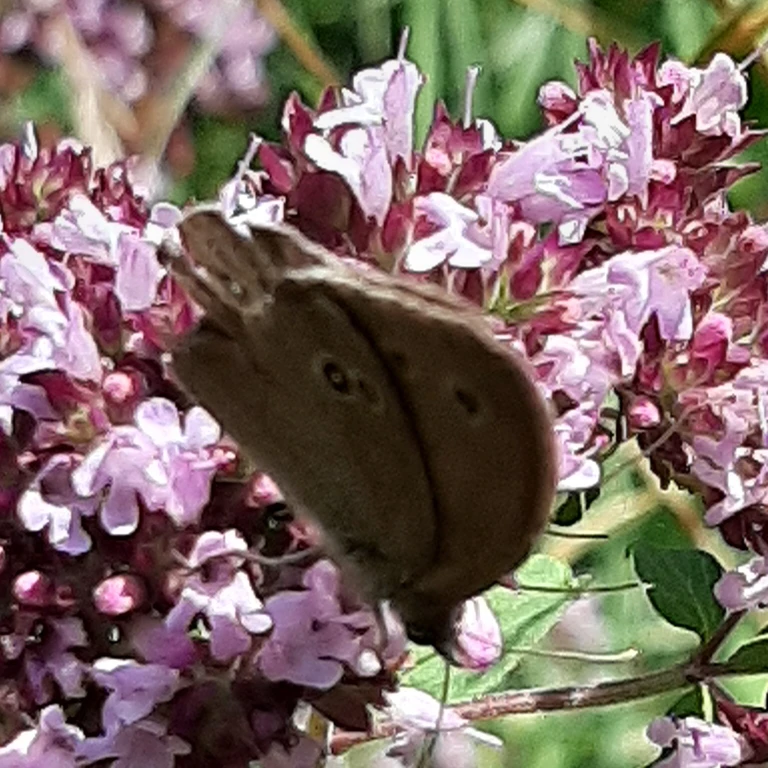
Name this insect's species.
Aphantopus hyperantus
